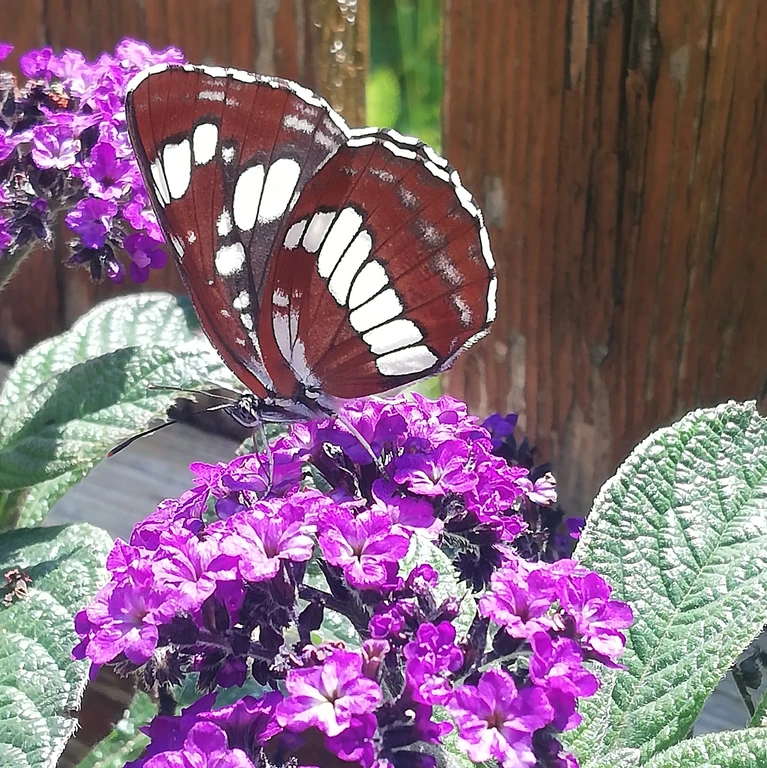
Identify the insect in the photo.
Neptis rivularis
